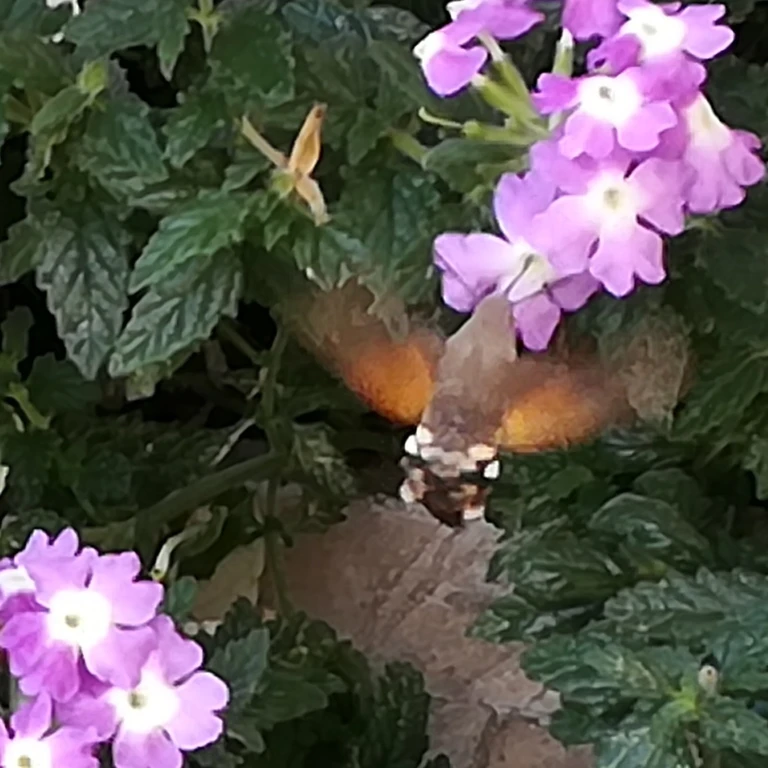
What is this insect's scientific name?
Macroglossum stellatarum
